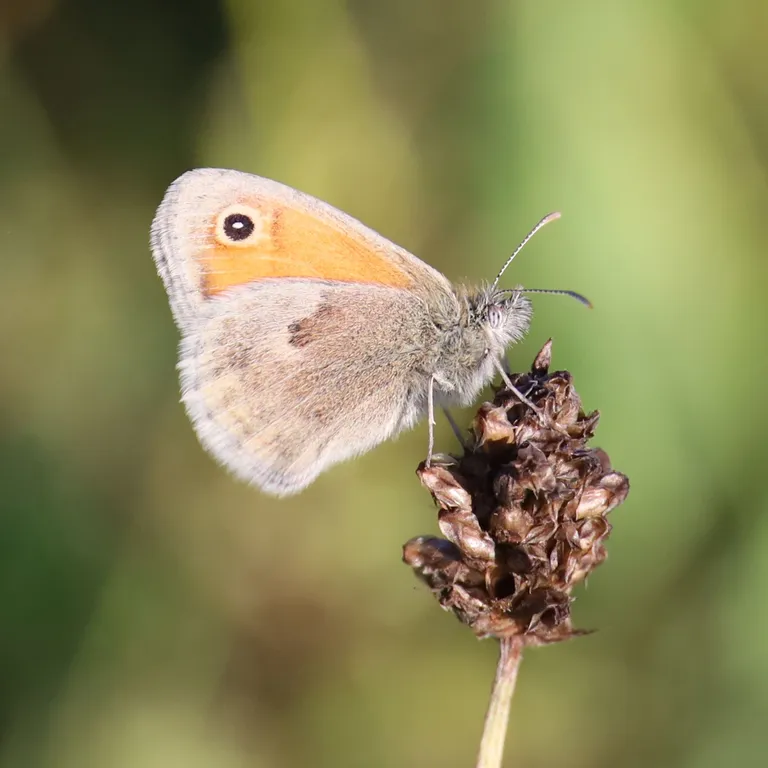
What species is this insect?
Coenonympha pamphilus
